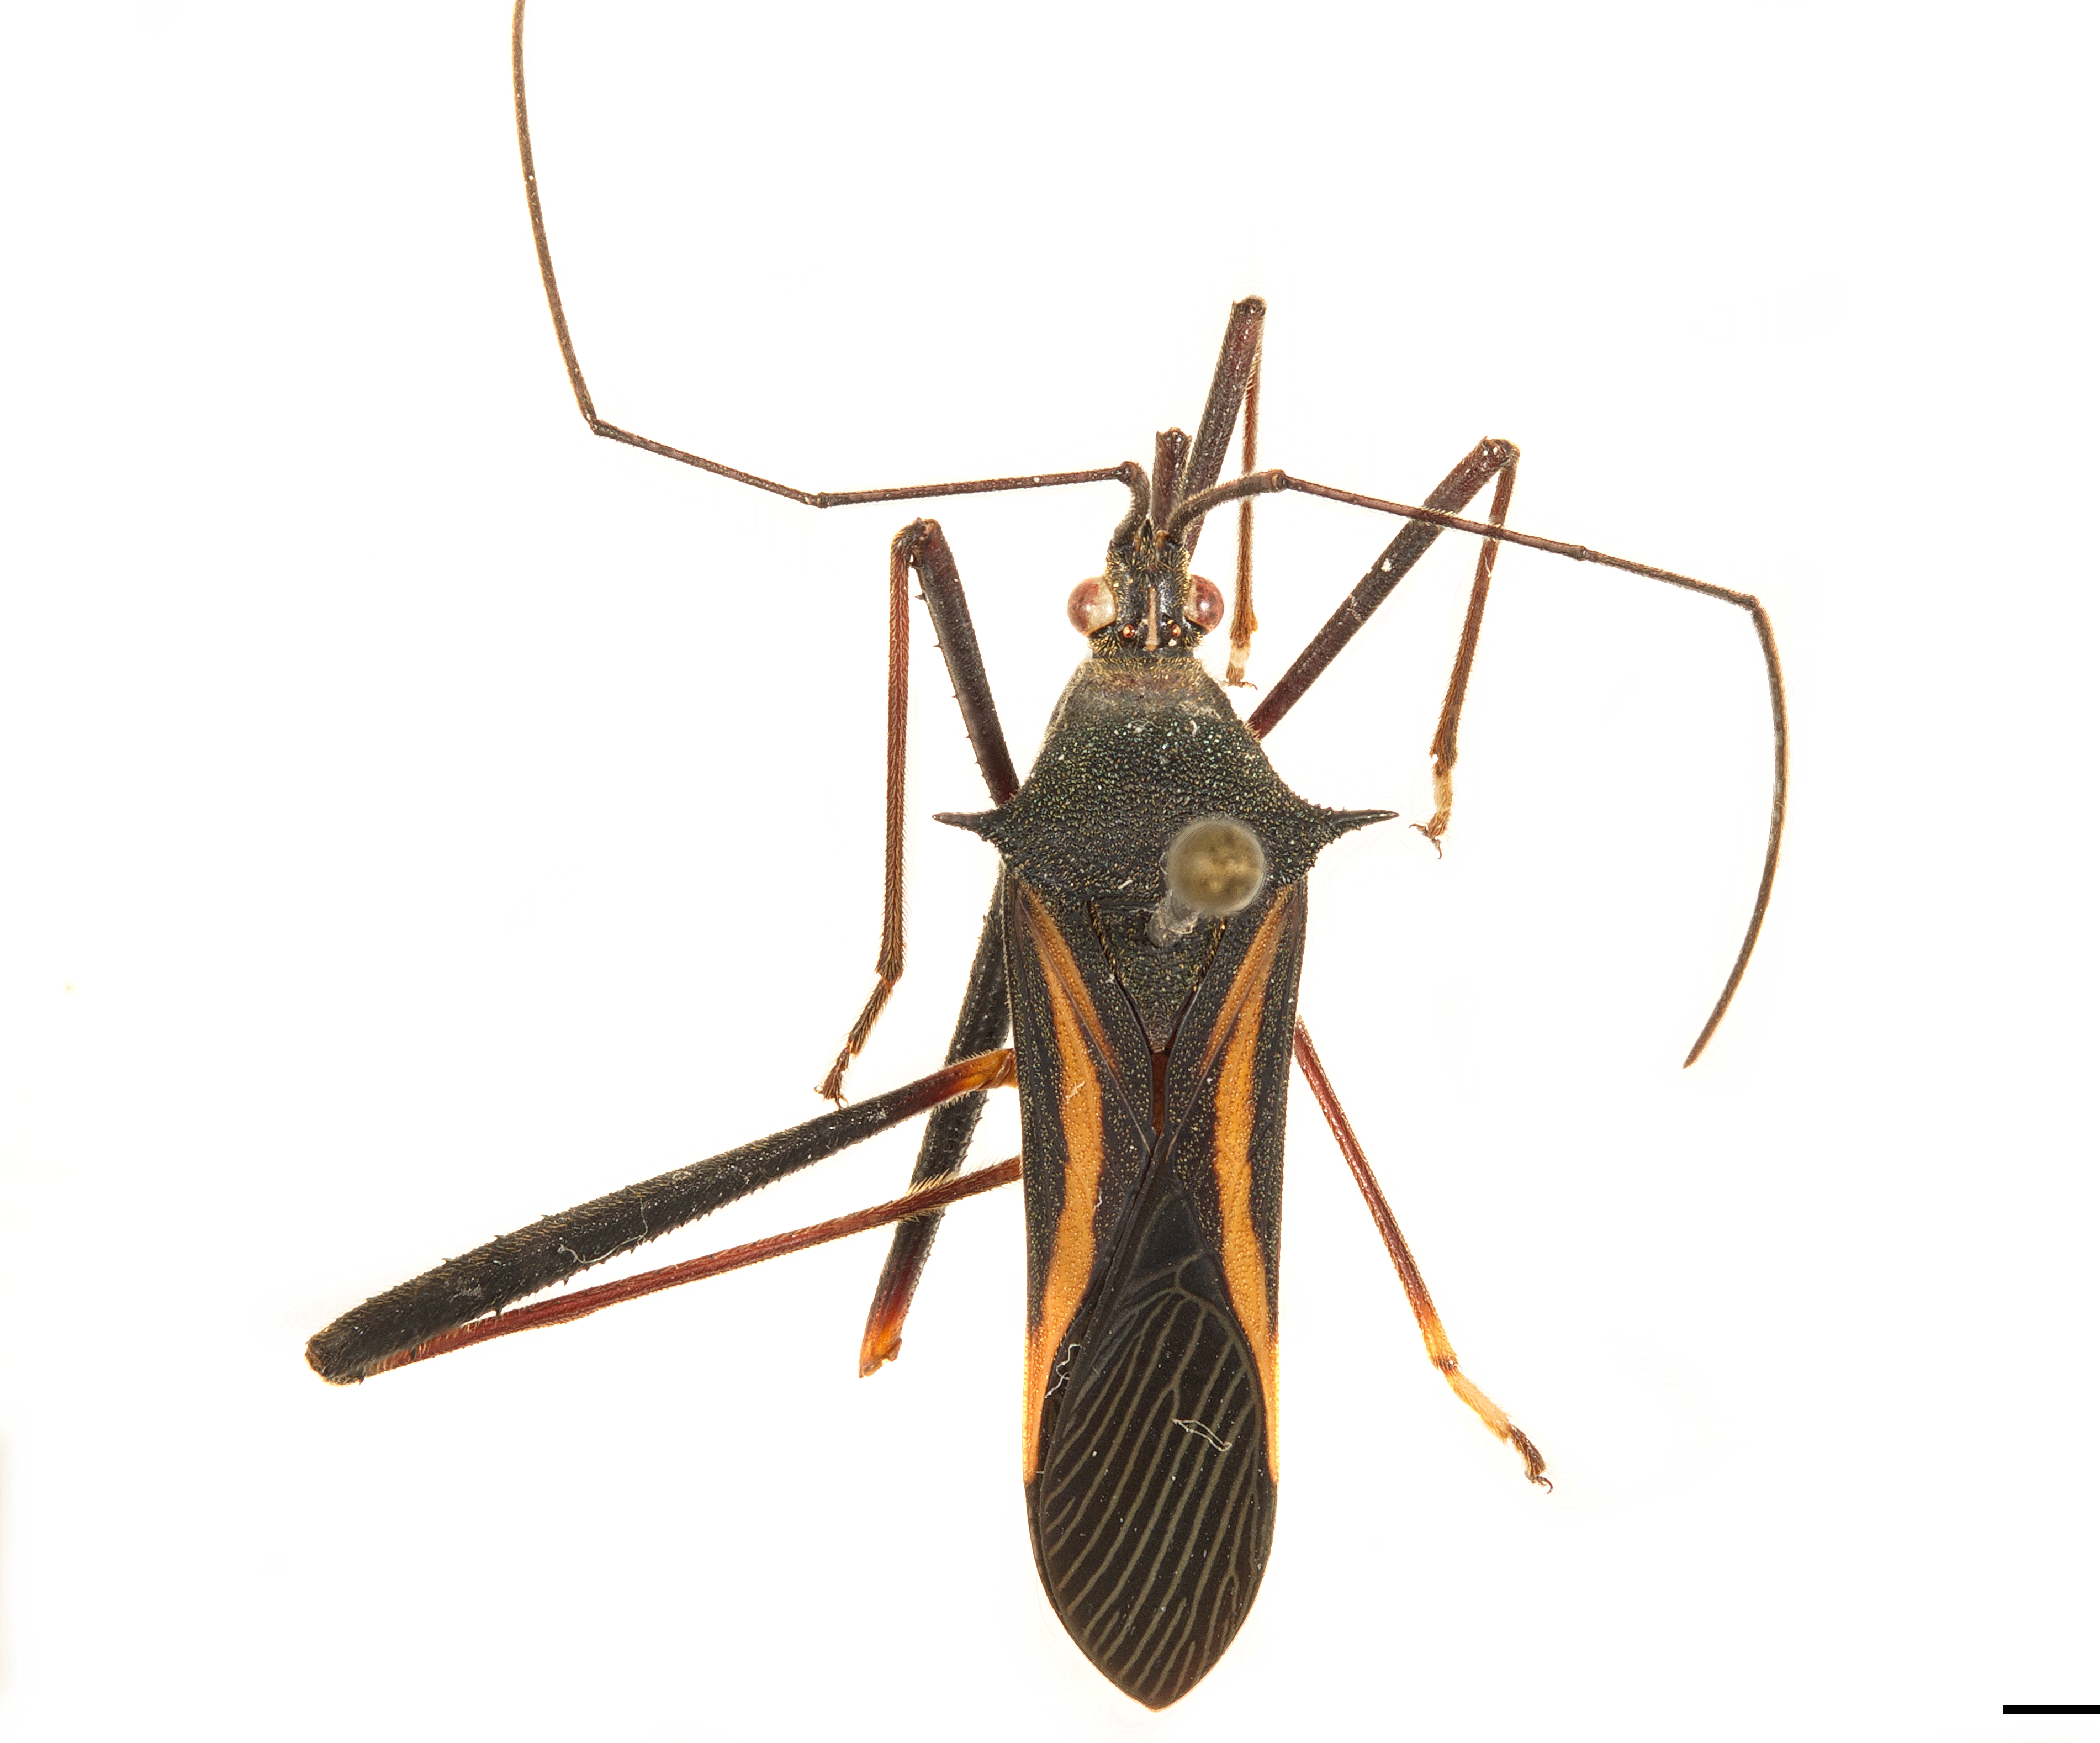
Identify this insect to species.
Cleotopetalops bicolor
